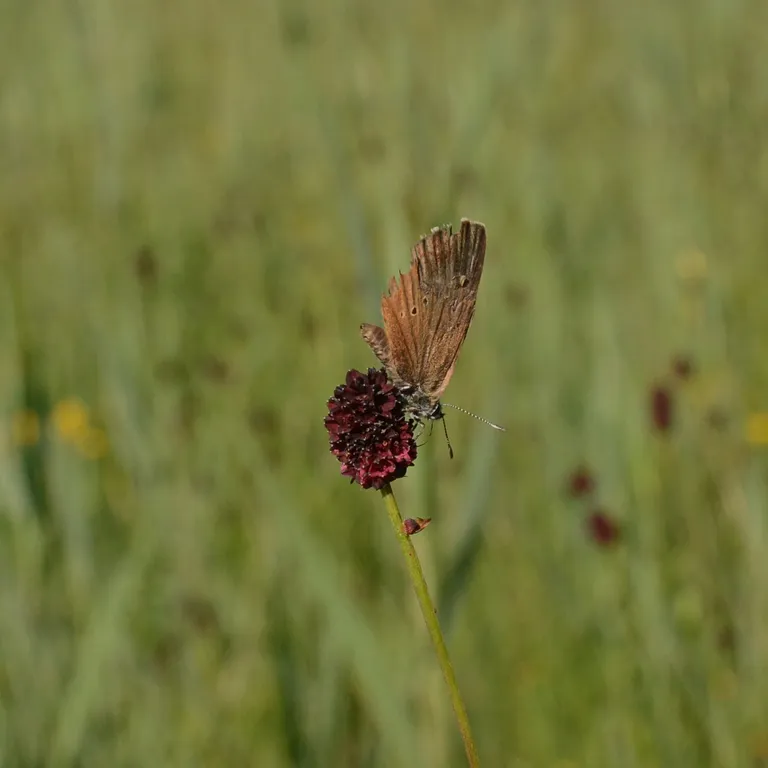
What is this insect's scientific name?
Phengaris nausithous (also Maculinea nausithous)
